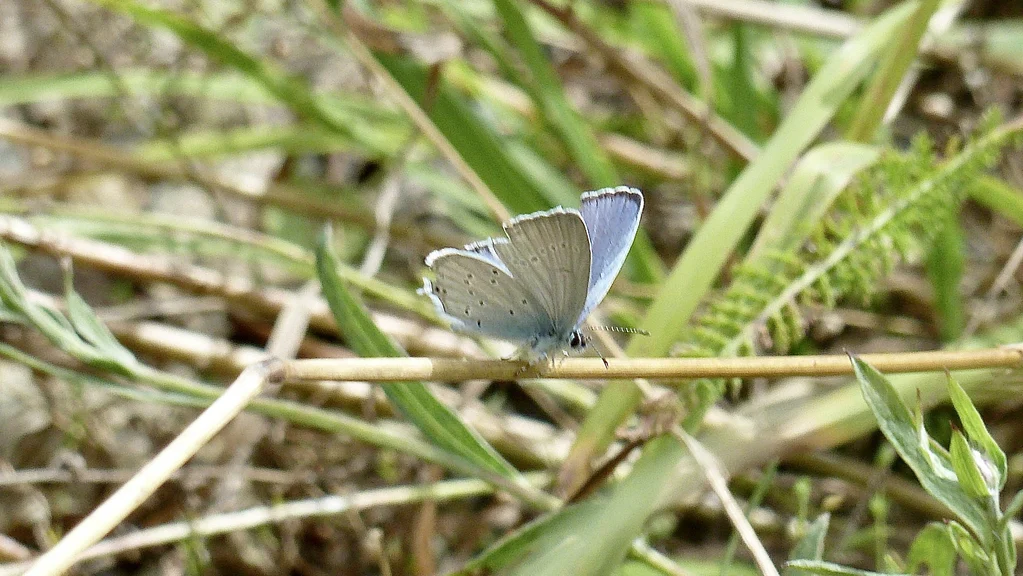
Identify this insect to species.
Cupido decolorata (also Elkalyce decolorata)
